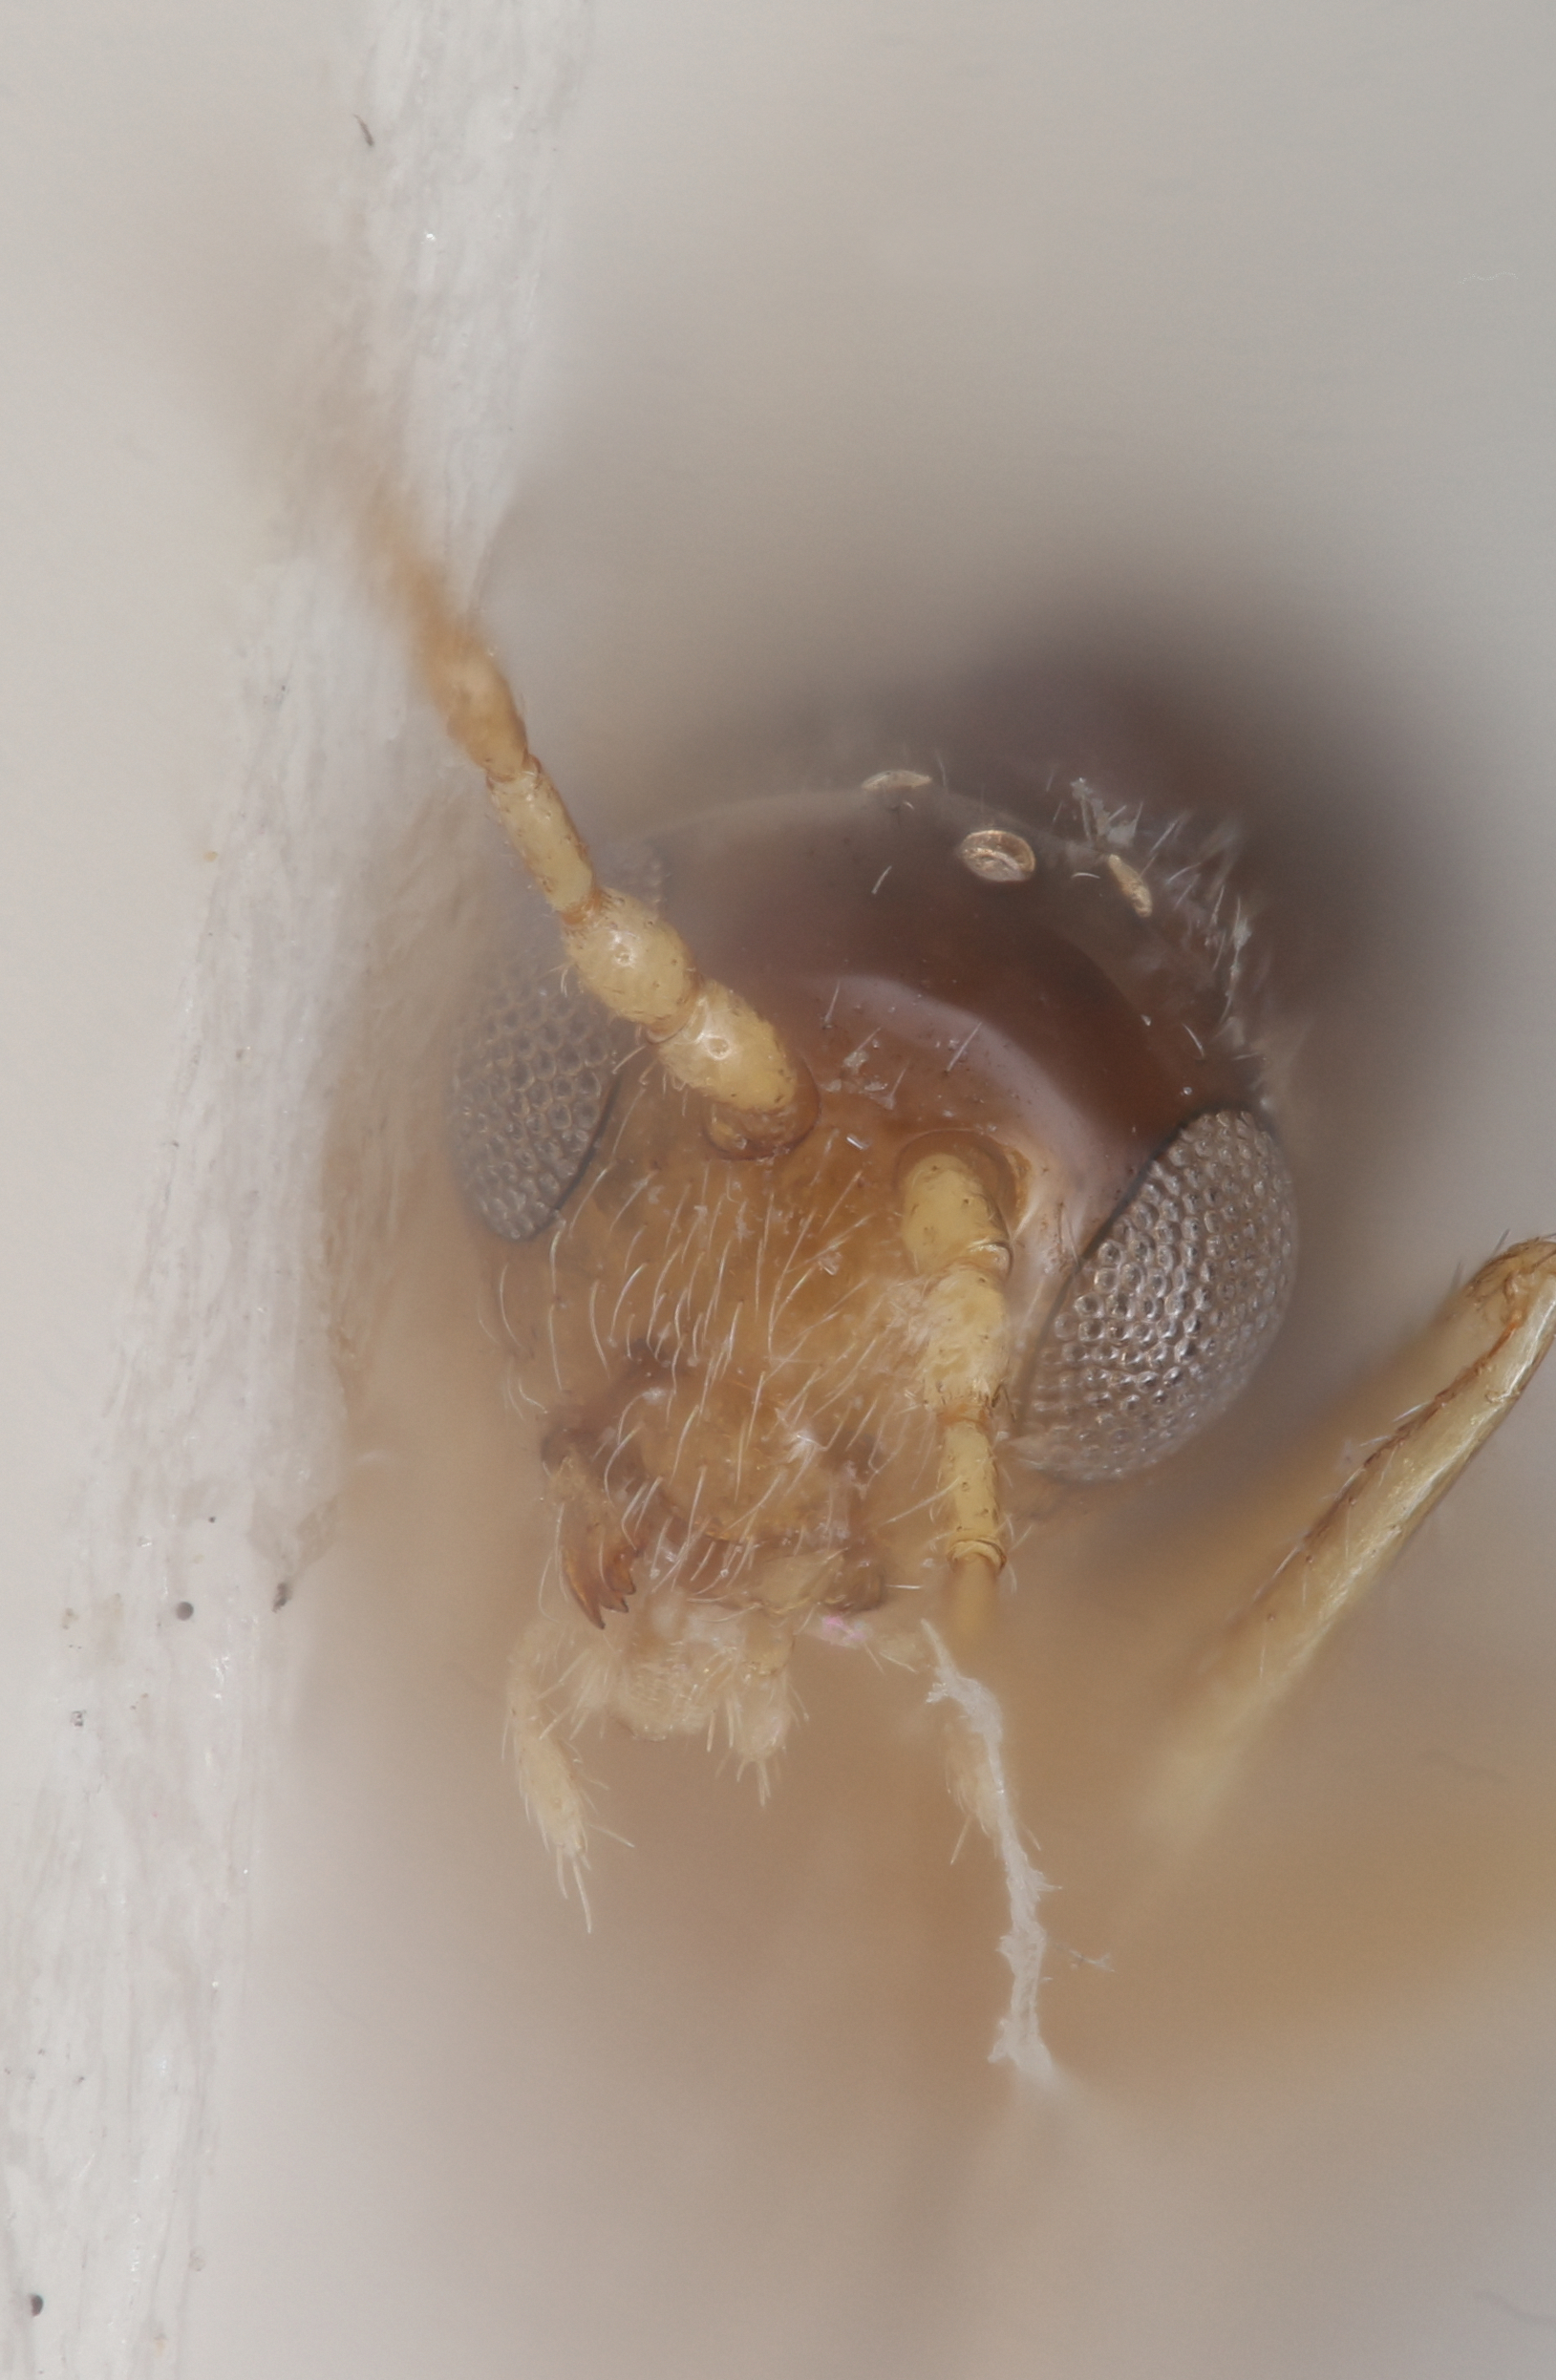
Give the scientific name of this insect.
Alloxysta luismii
